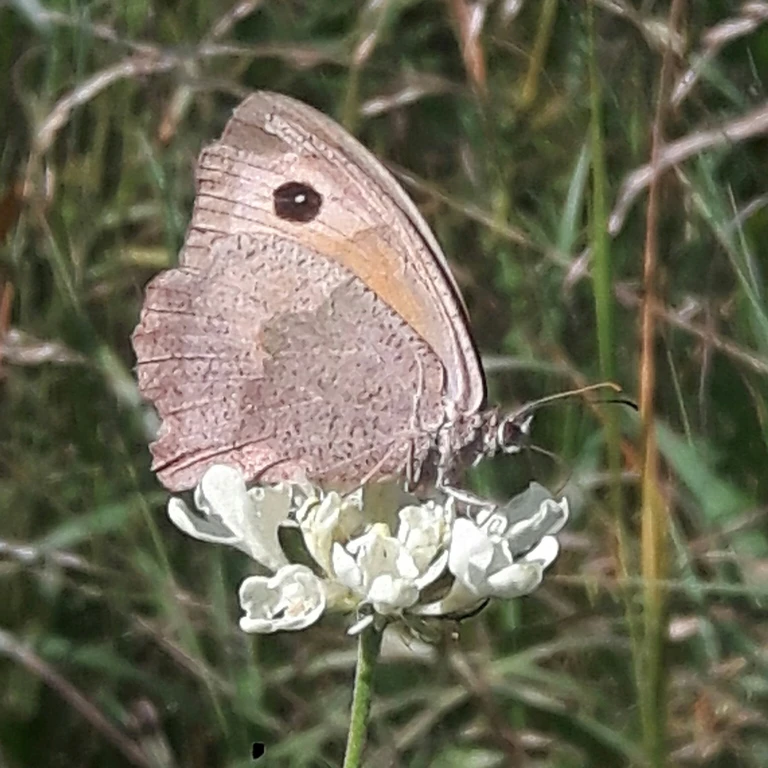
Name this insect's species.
Maniola jurtina
